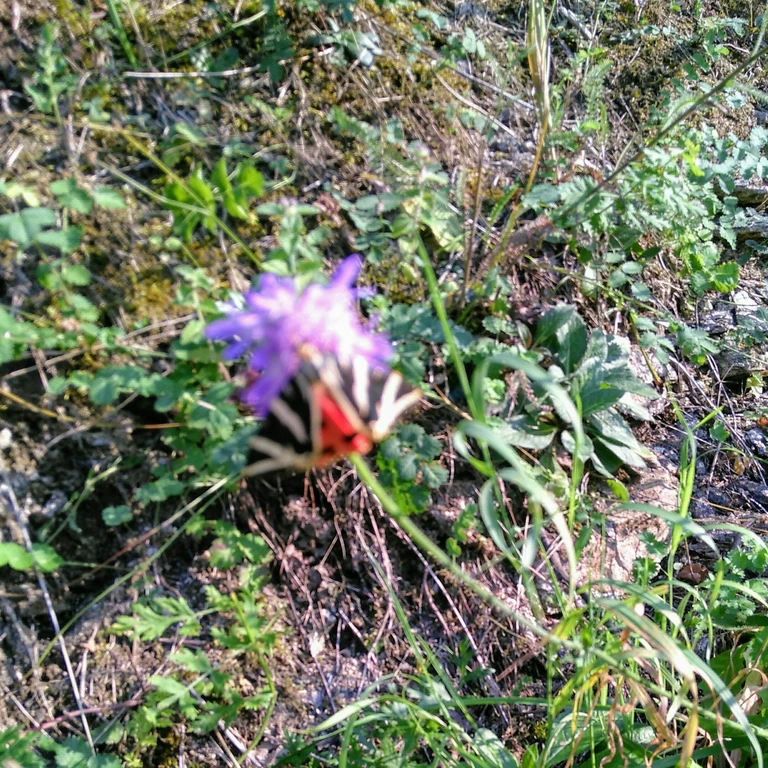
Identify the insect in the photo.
Euplagia quadripunctaria
